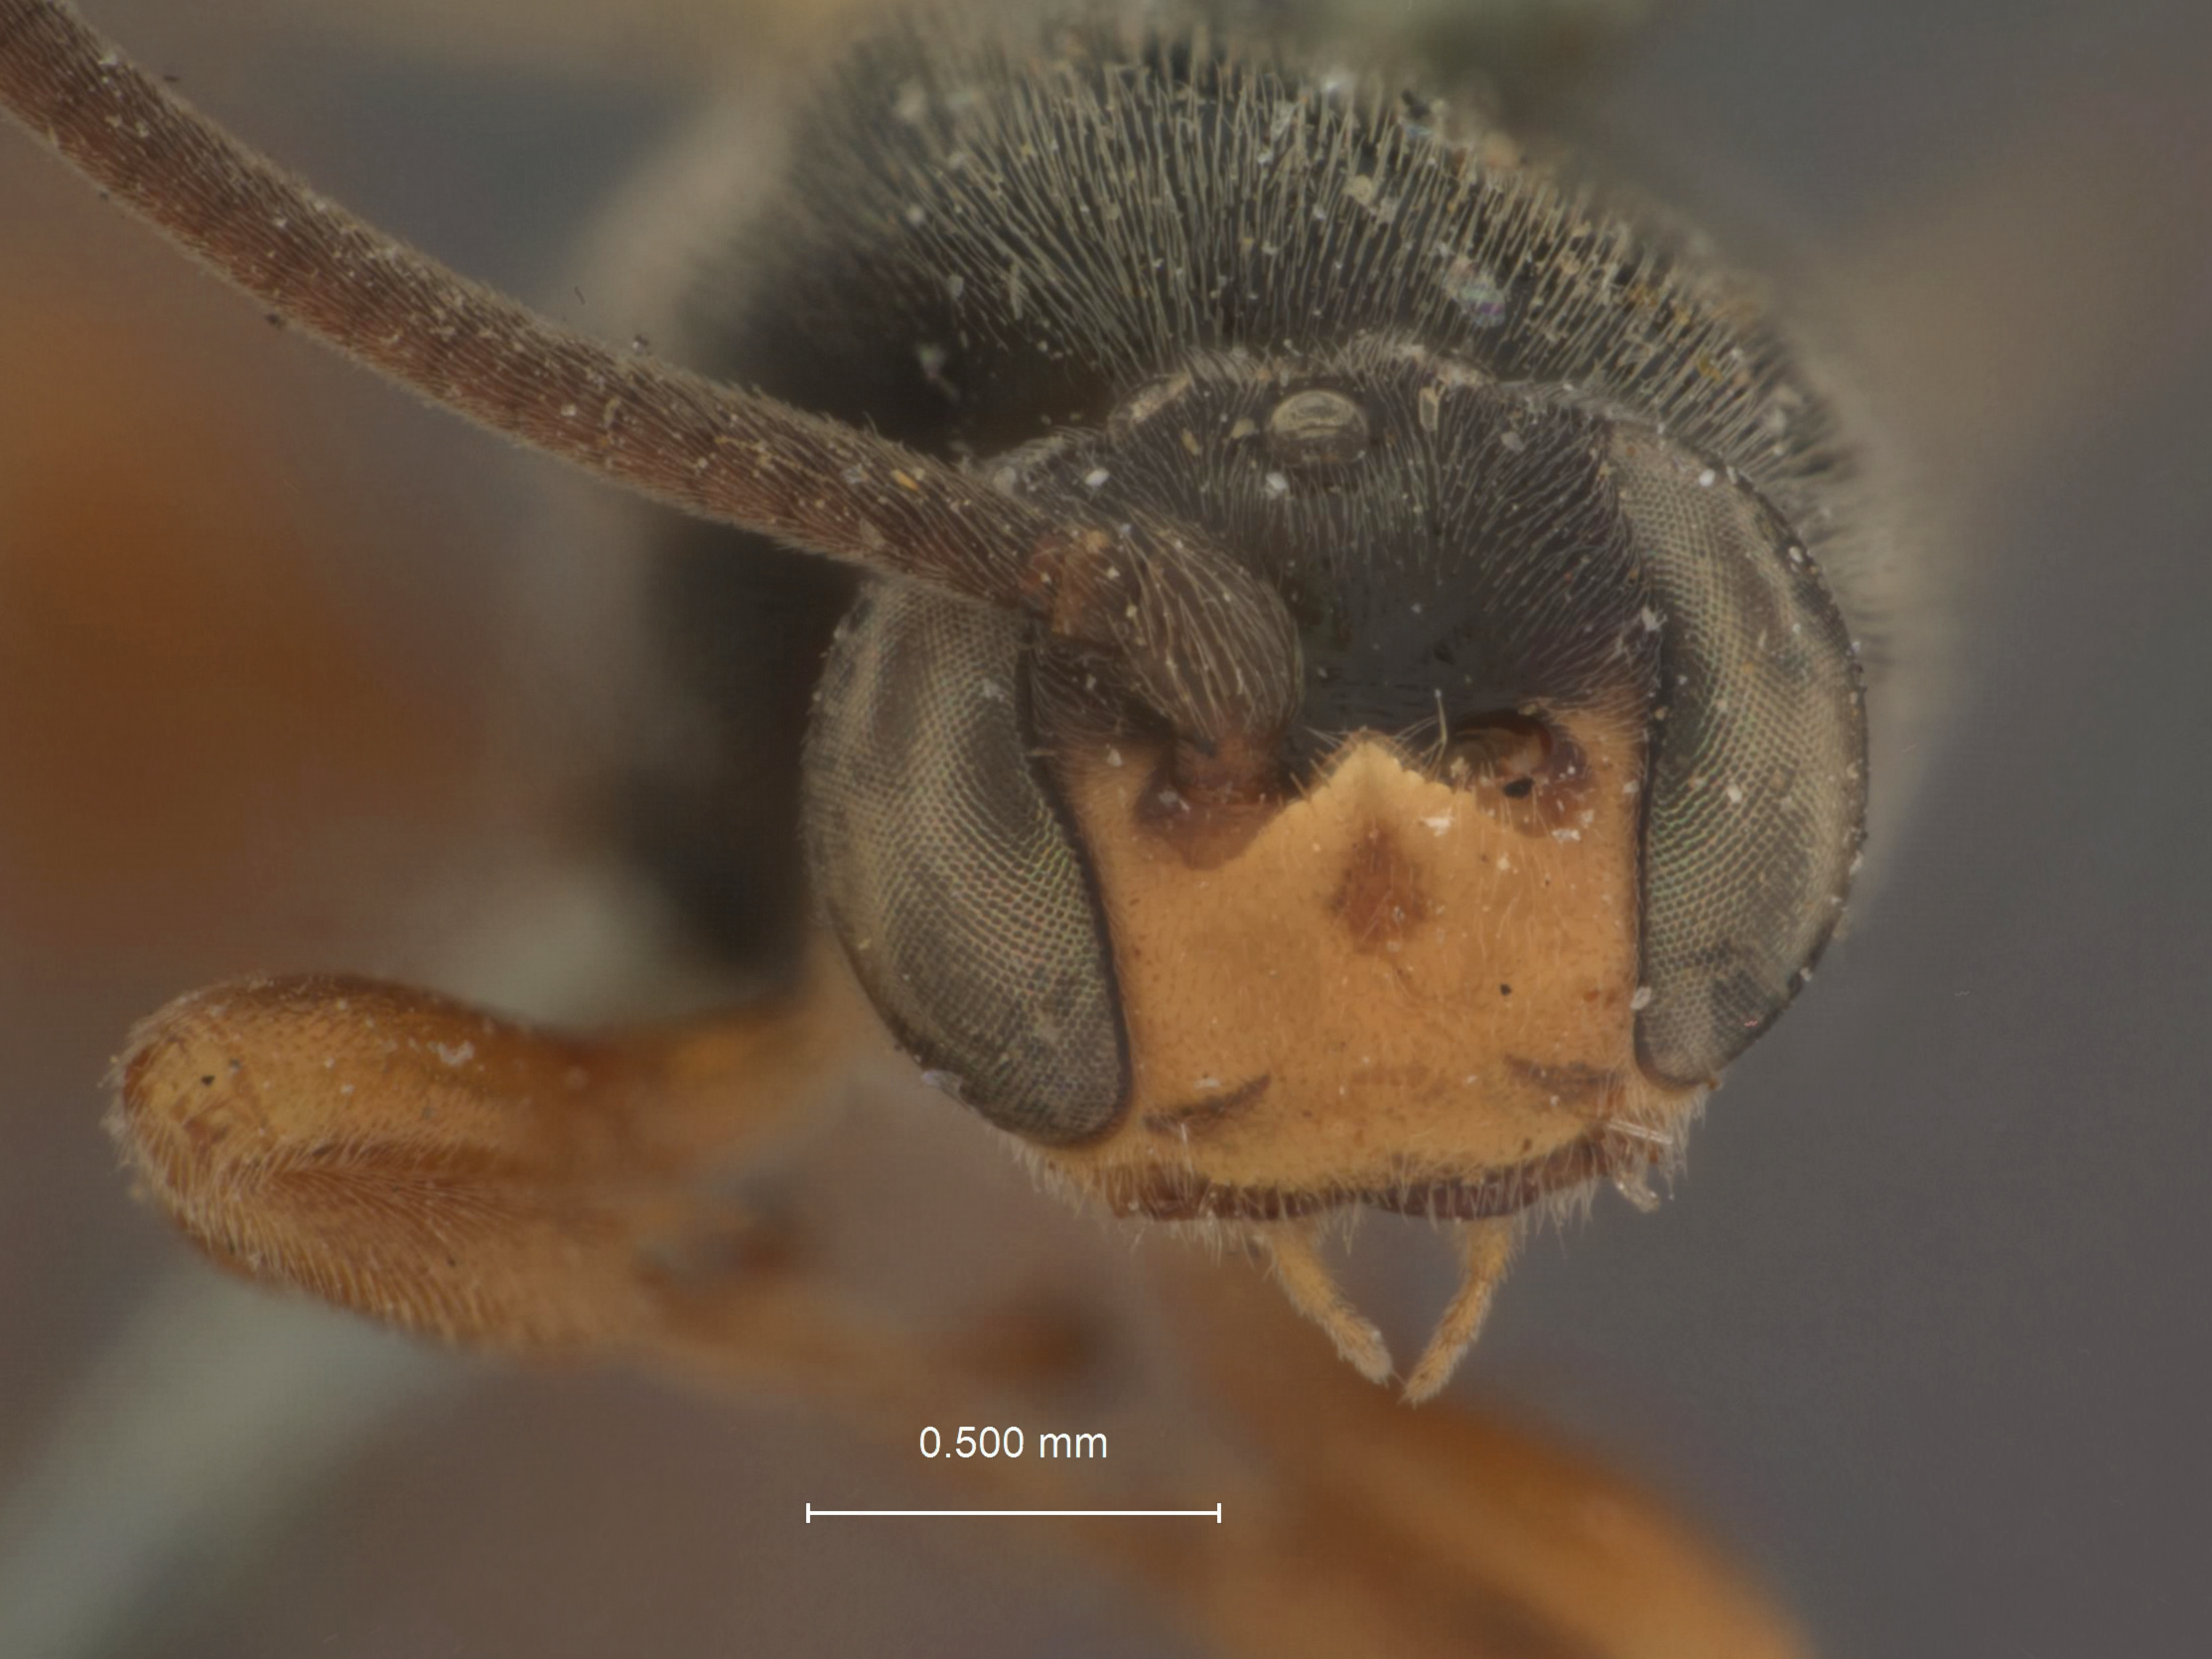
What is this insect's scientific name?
Exochus texanus
